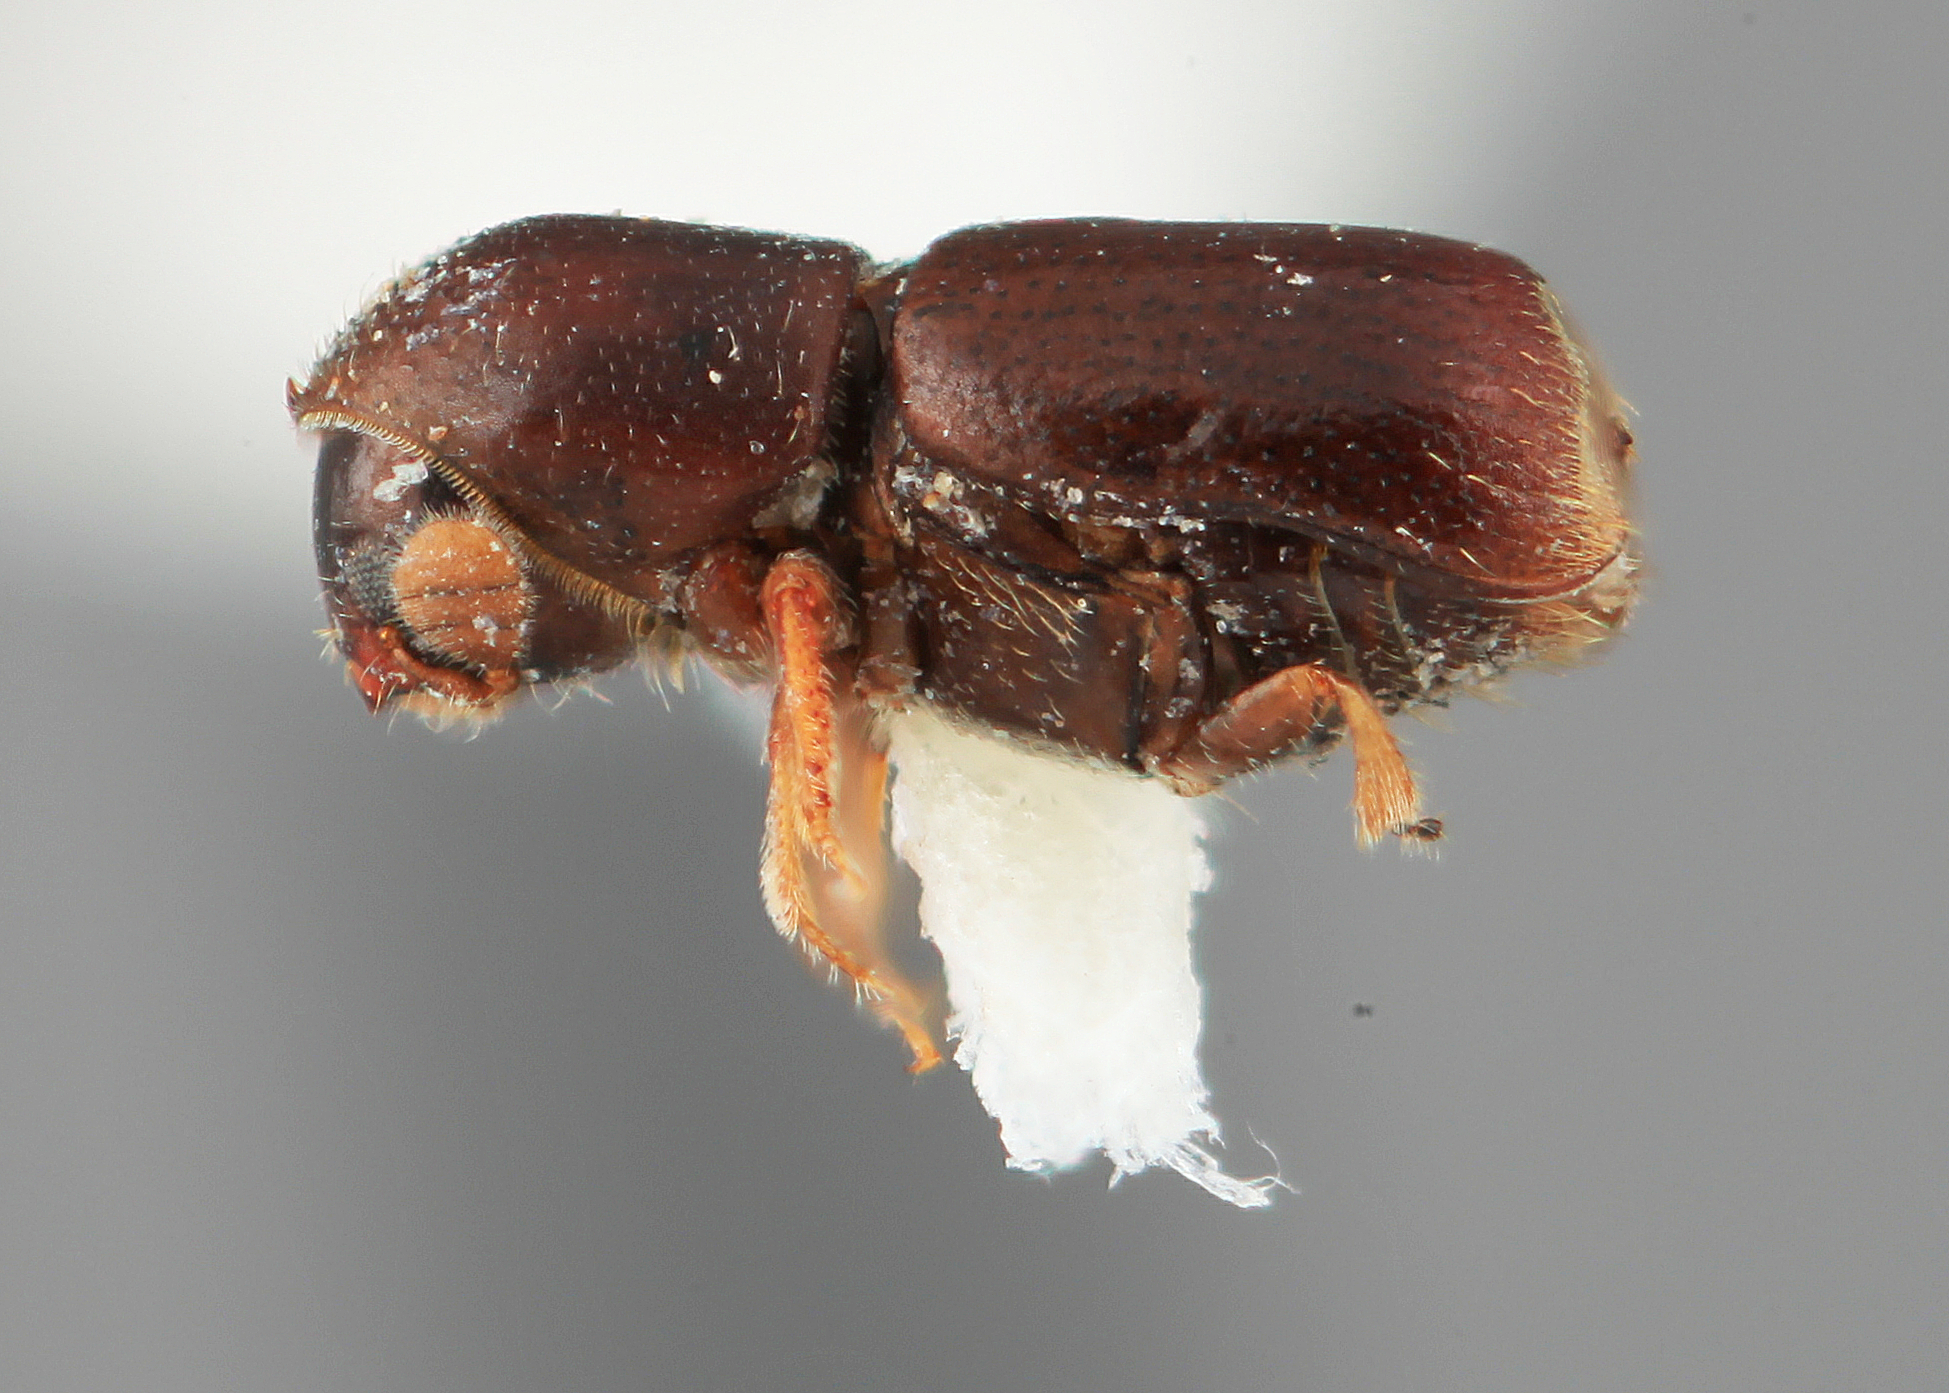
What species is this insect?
Microcorthylus curtus
